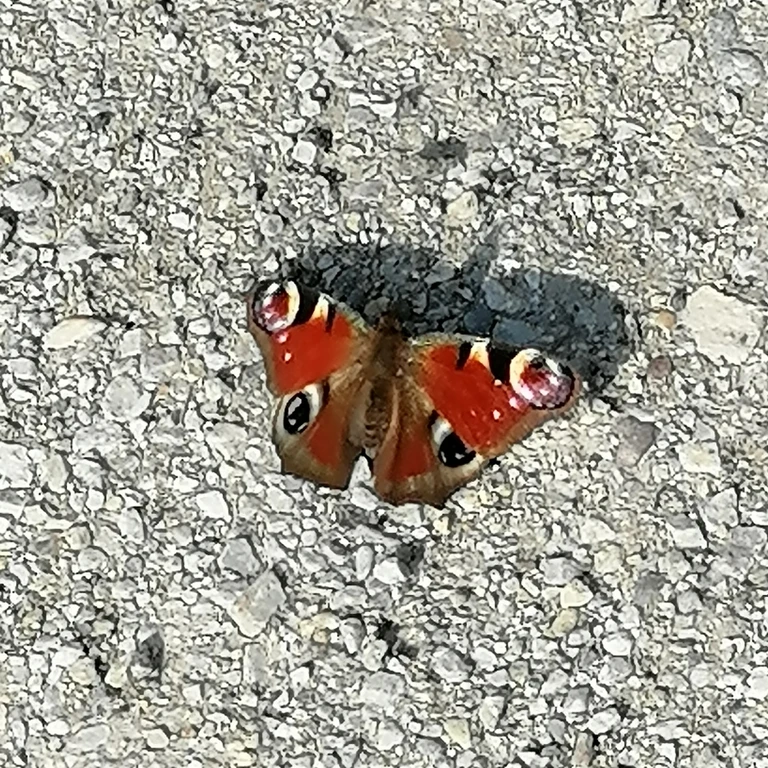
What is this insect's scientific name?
Aglais io
